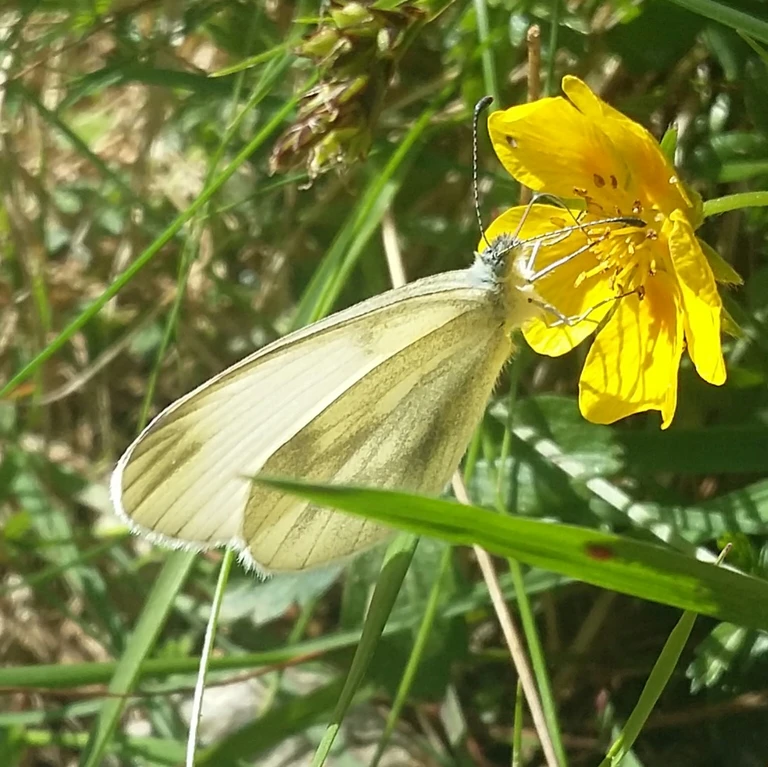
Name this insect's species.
Leptidea sinapis/juvernica
